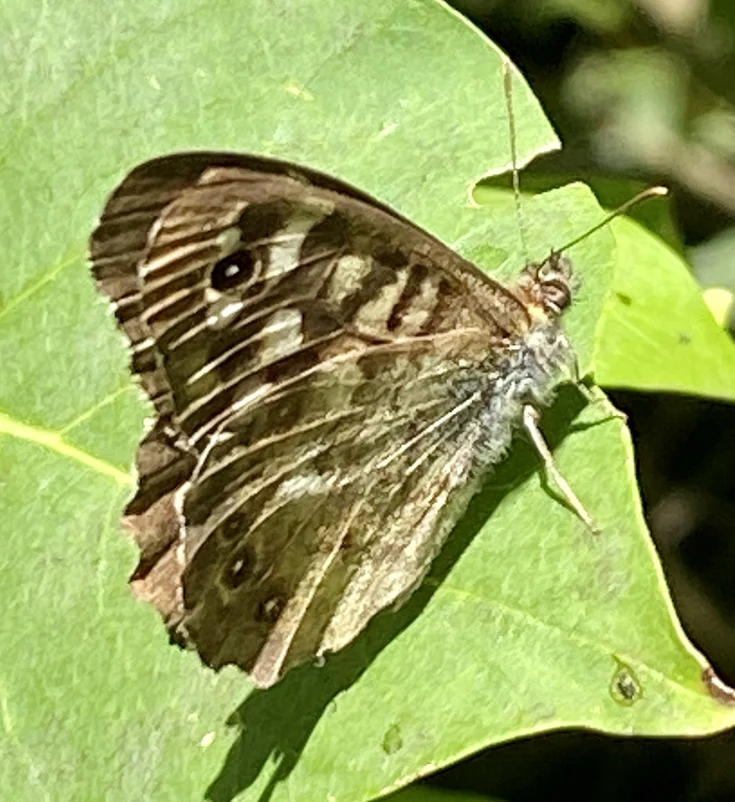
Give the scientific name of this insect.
Pararge aegeria
